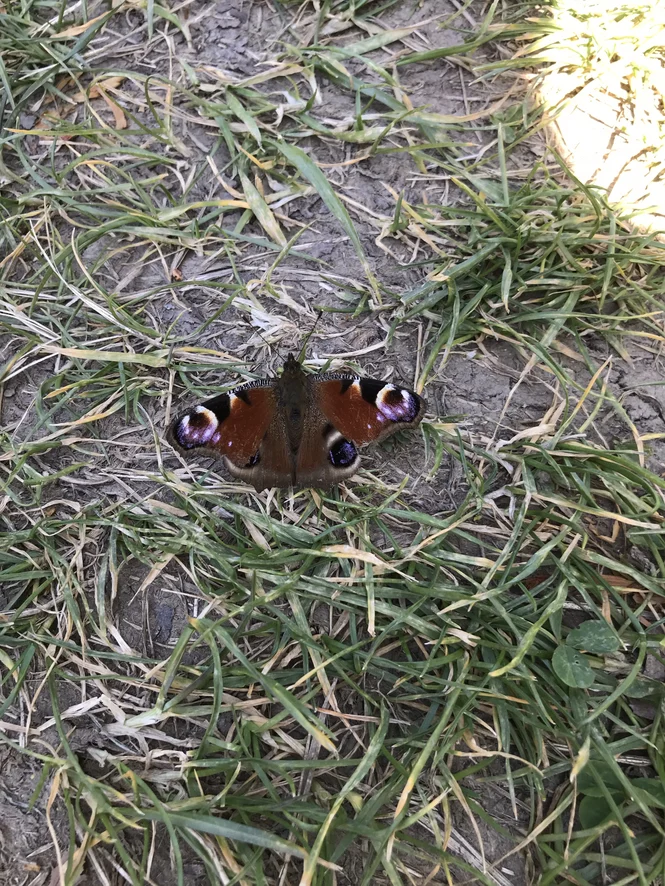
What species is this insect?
Aglais io
